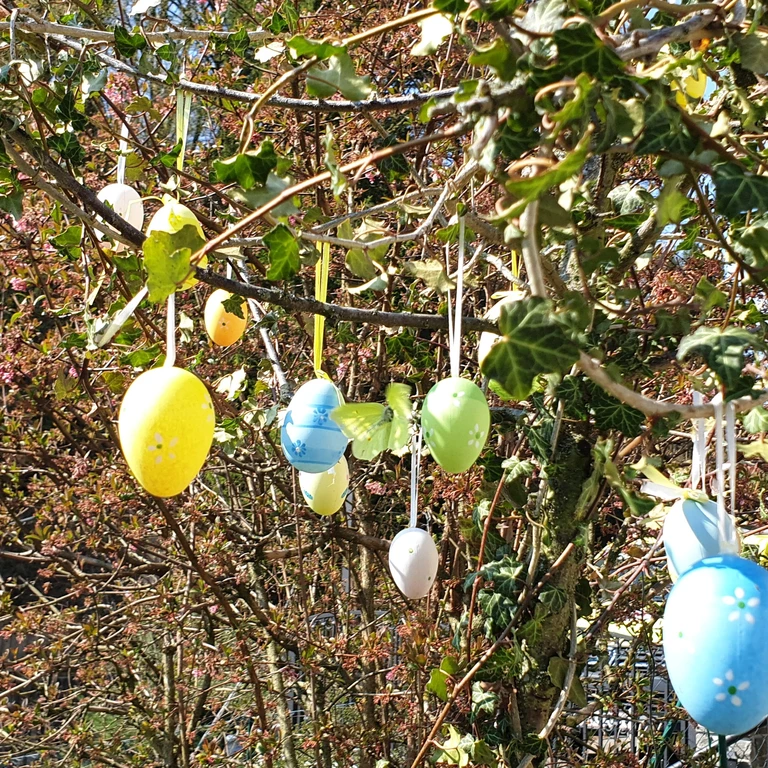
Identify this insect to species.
Gonepteryx rhamni
